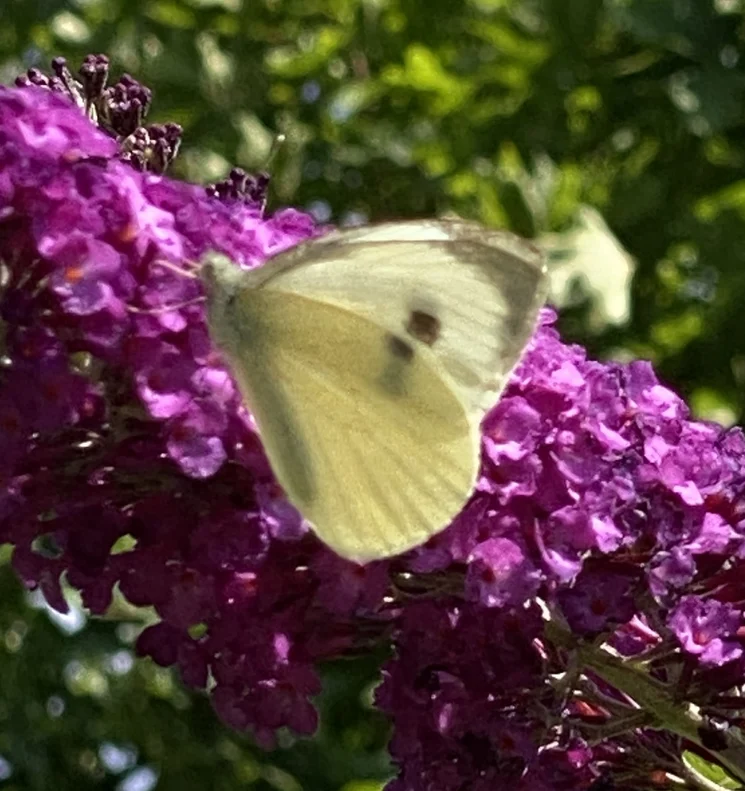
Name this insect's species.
Pieris brassicae
